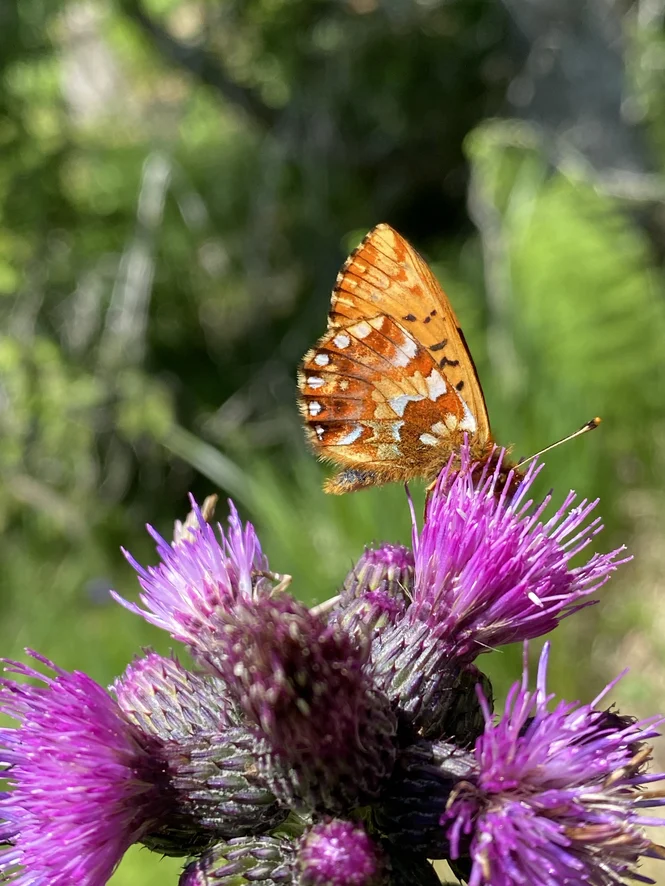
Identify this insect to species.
Boloria aquilonaris
